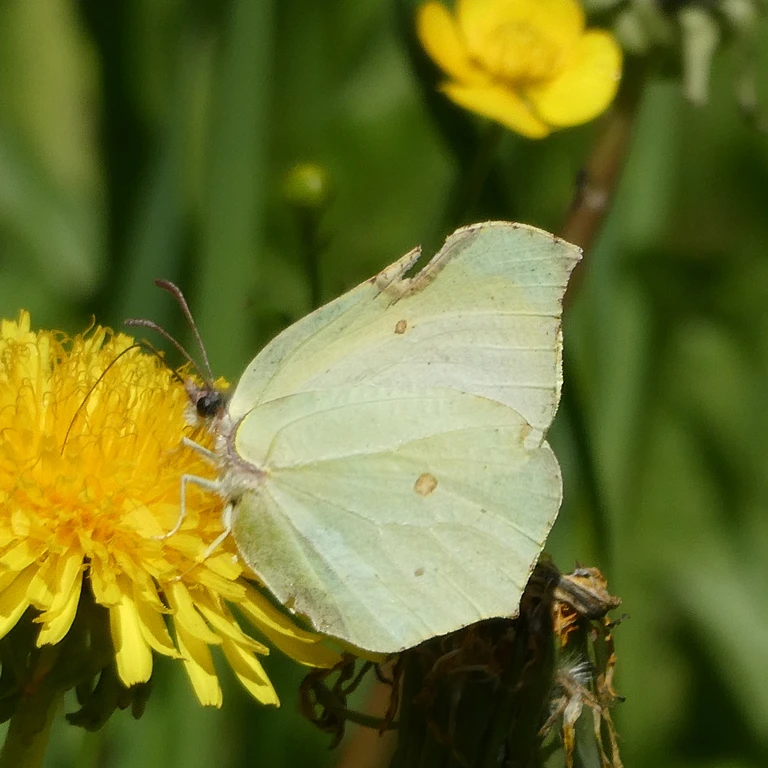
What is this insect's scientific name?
Gonepteryx rhamni
